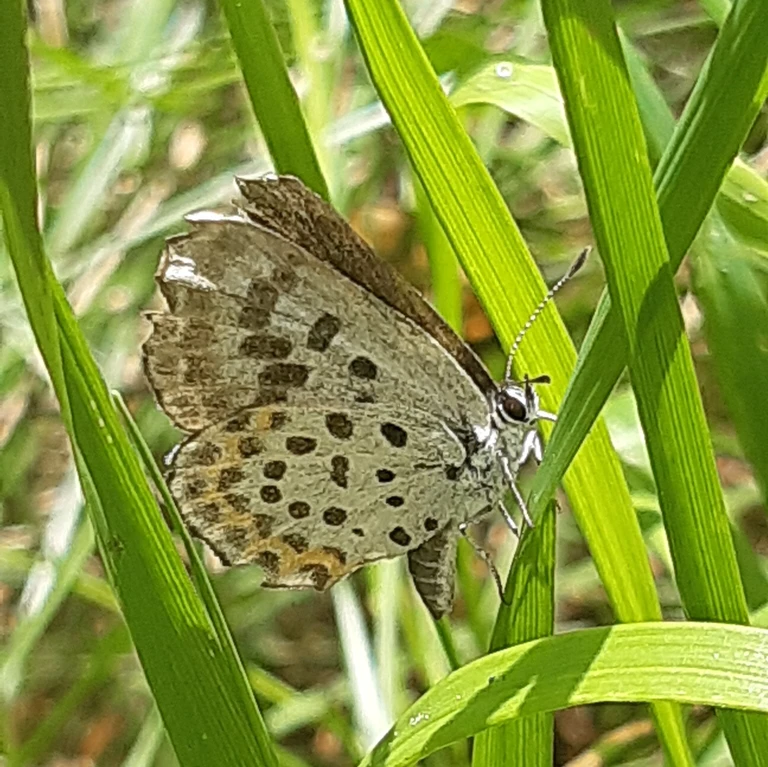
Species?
Scolitantides orion
